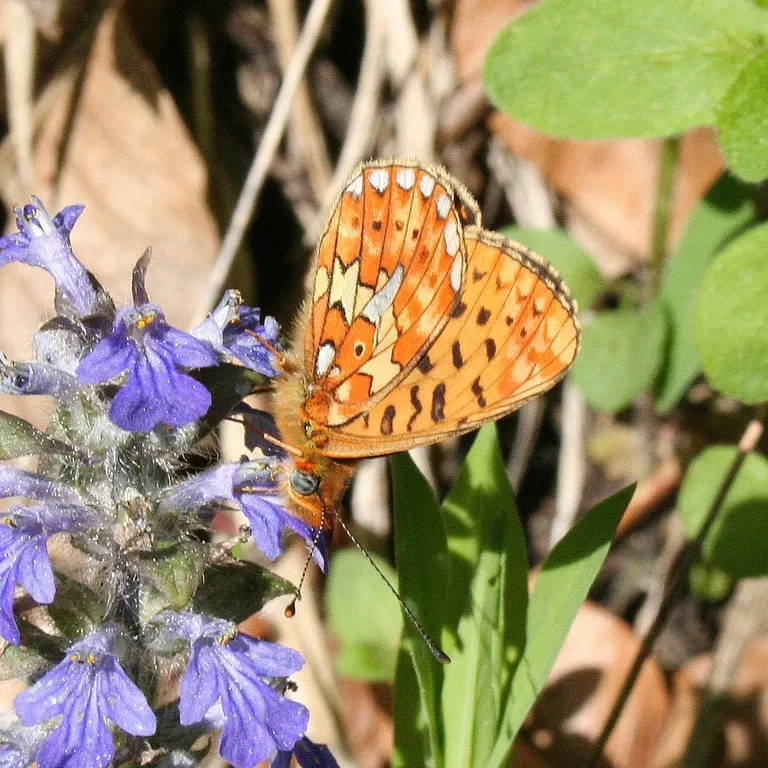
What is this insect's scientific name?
Boloria euphrosyne (also Clossiana euphrosyne)
